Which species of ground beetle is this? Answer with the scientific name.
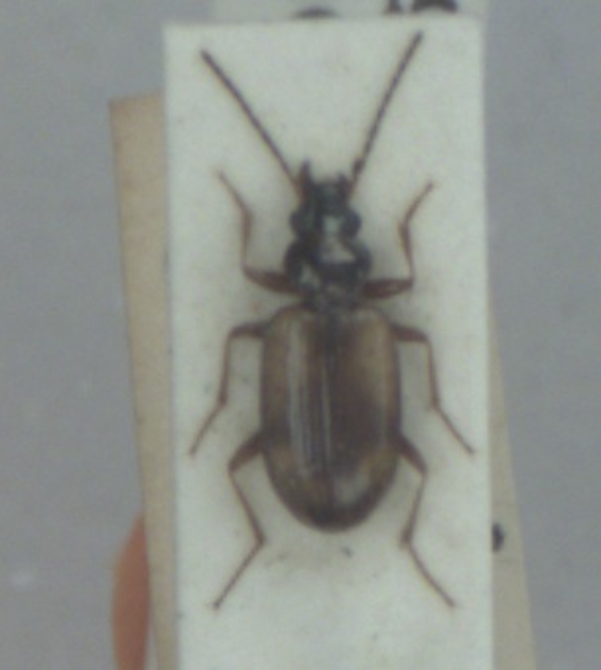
Bembidion femoratum
